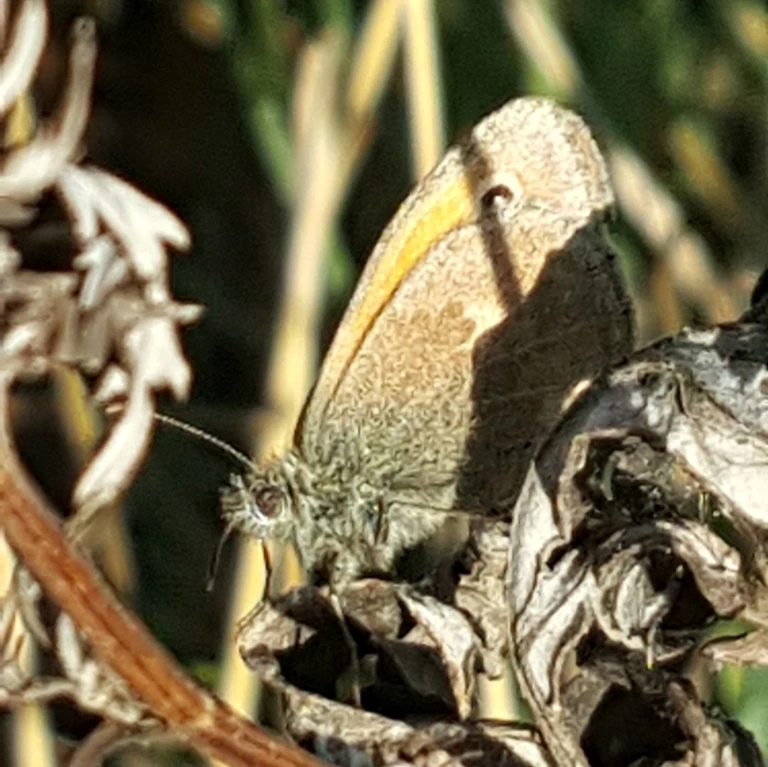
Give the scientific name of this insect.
Coenonympha pamphilus
